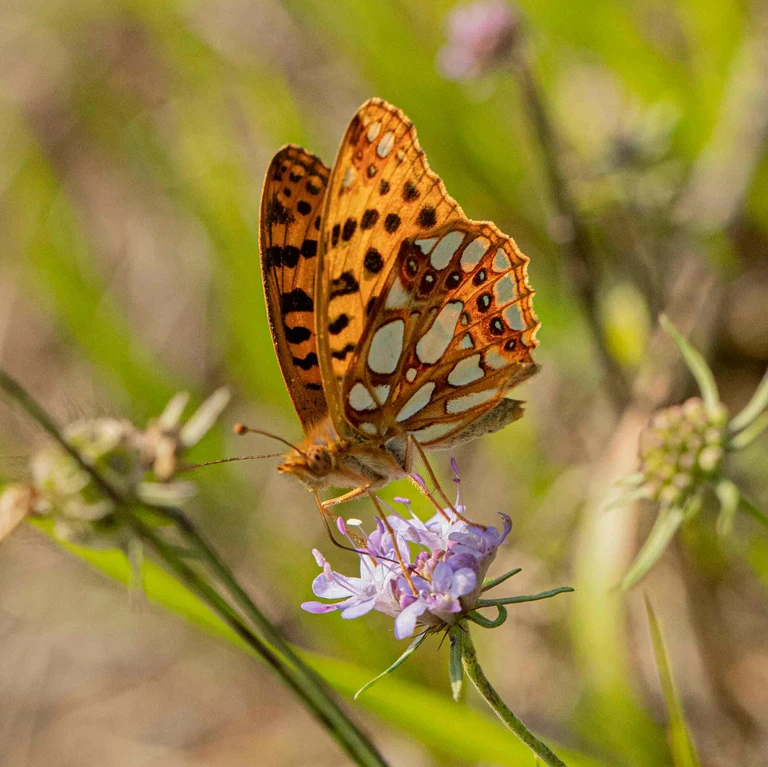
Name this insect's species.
Issoria lathonia
